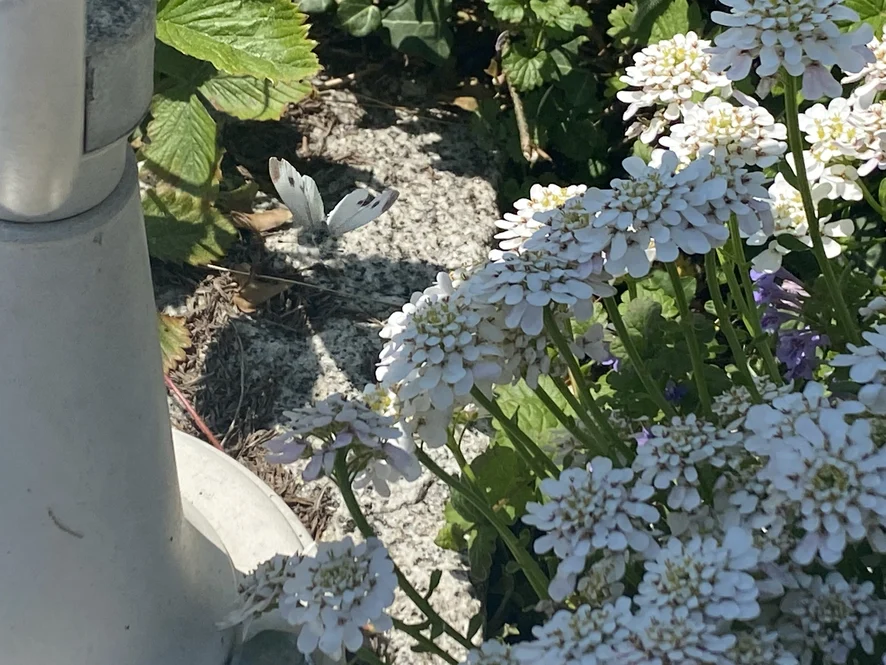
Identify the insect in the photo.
Pieris mannii
